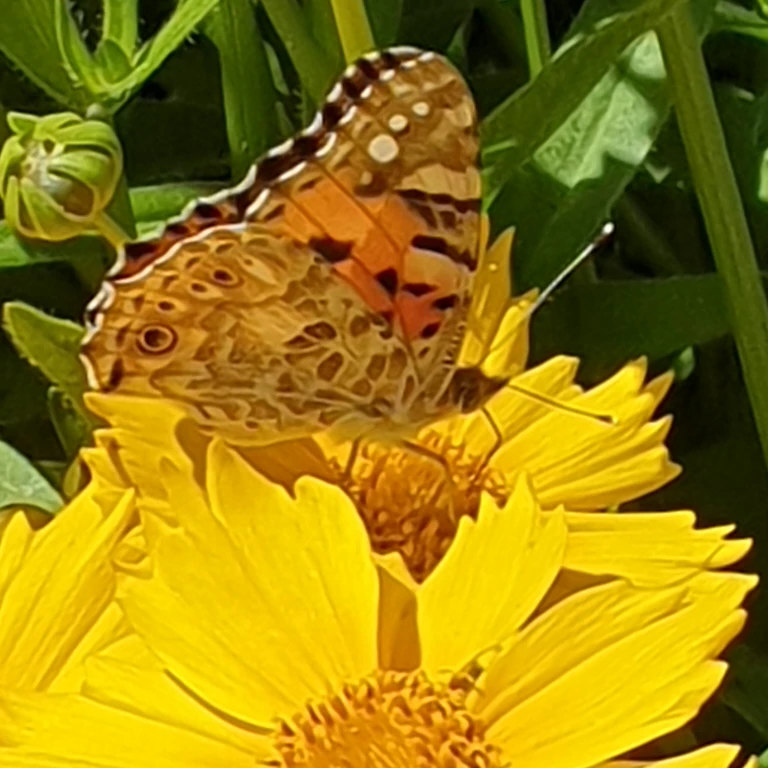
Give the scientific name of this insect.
Vanessa cardui
